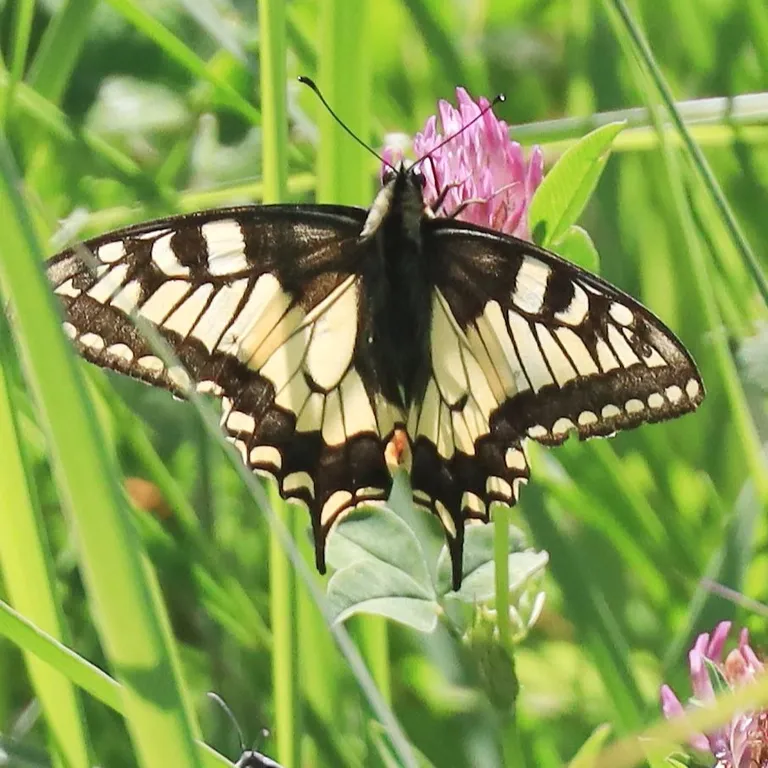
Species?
Papilio machaon
